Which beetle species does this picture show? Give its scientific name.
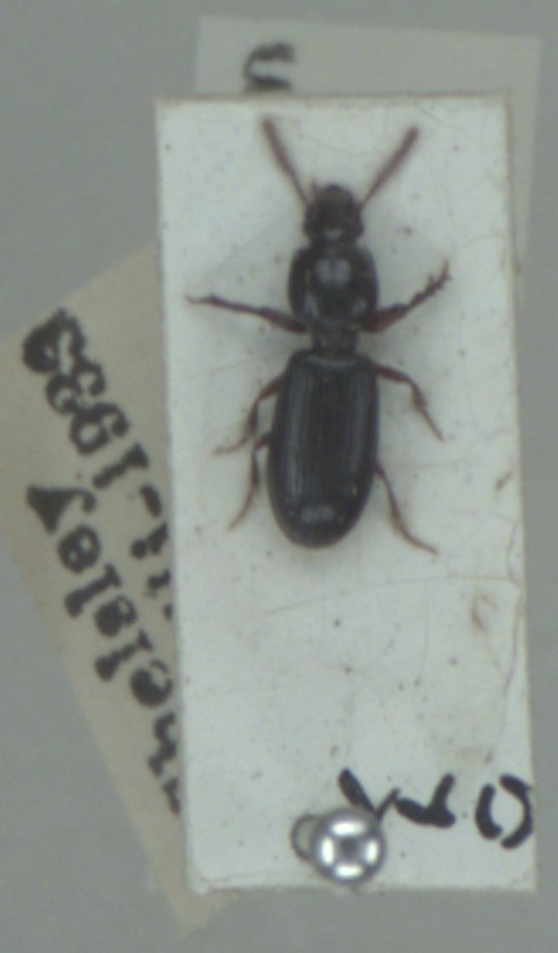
Clivina fossor
